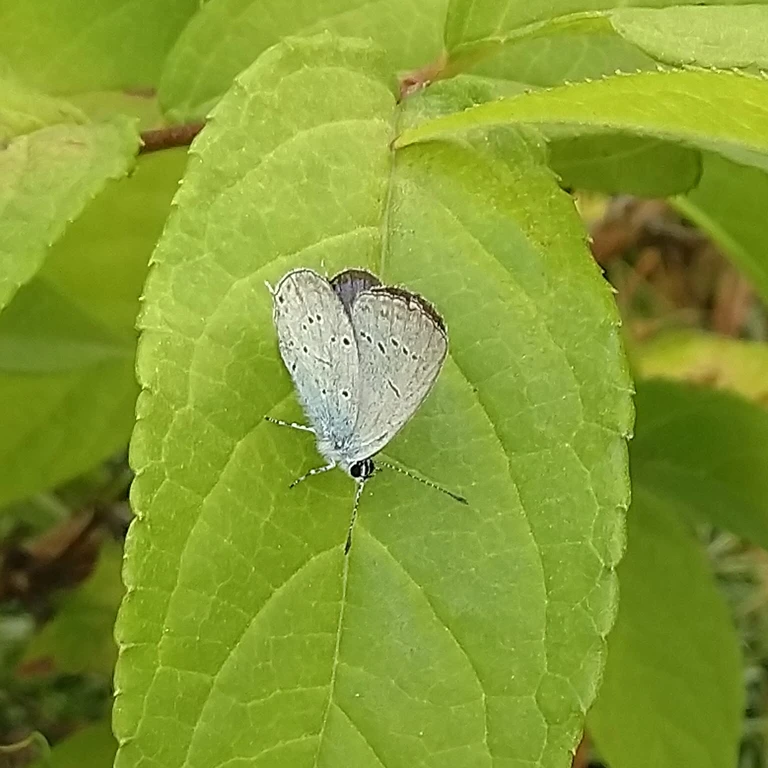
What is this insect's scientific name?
Cupido decolorata (also Elkalyce decolorata)
